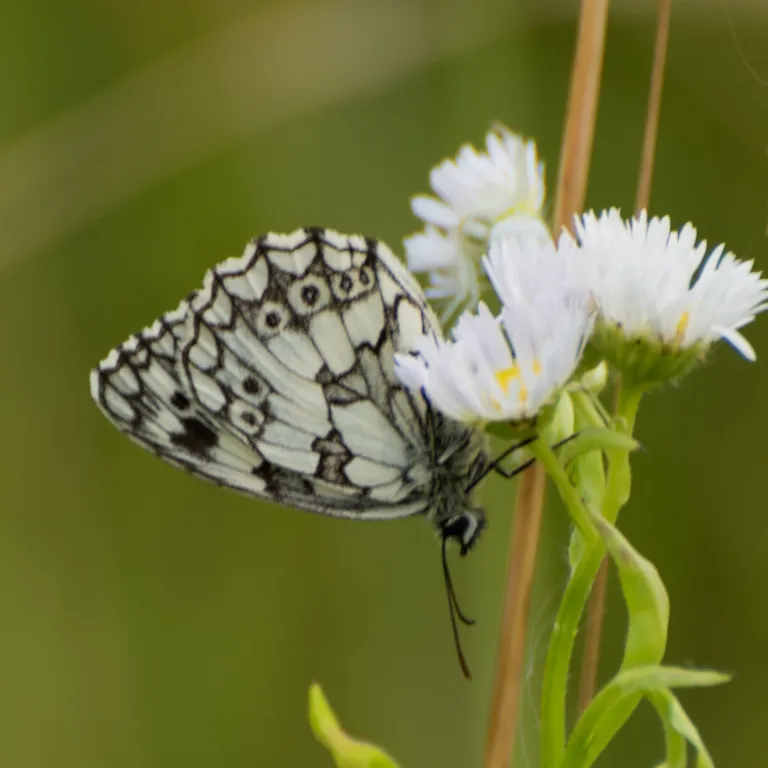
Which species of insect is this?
Melanargia galathea
